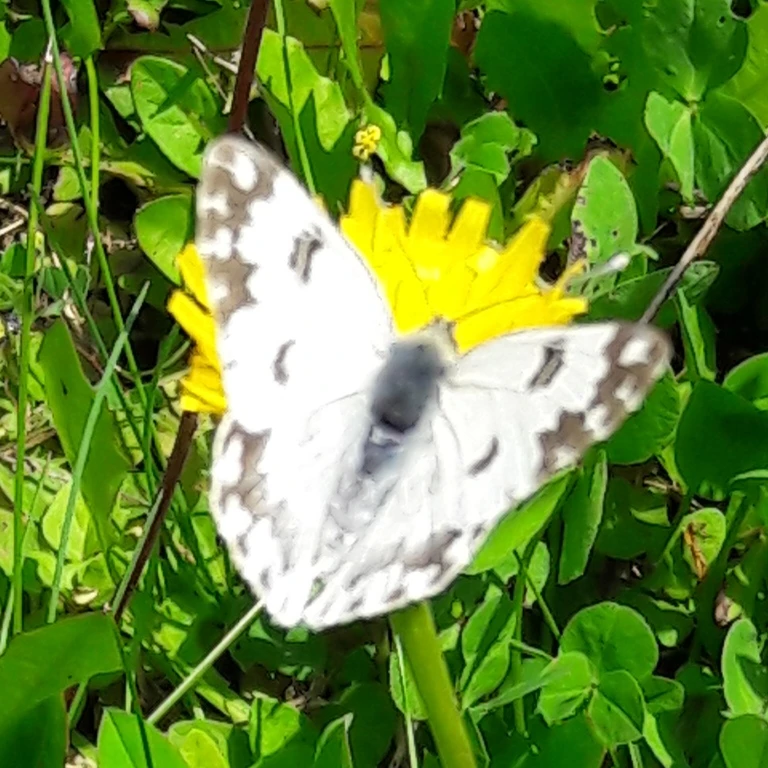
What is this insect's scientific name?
Pontia edusa
